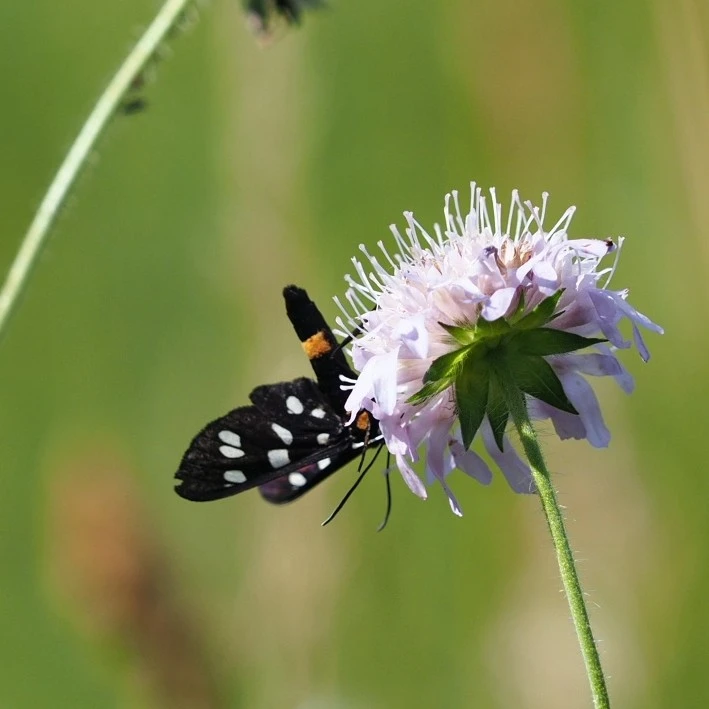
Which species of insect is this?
Amata phegea
